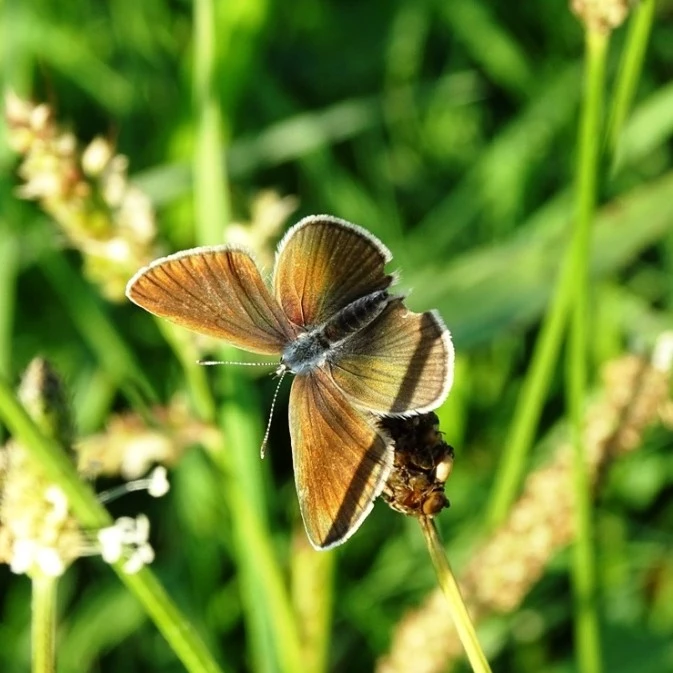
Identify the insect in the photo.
Cyaniris semiargus
